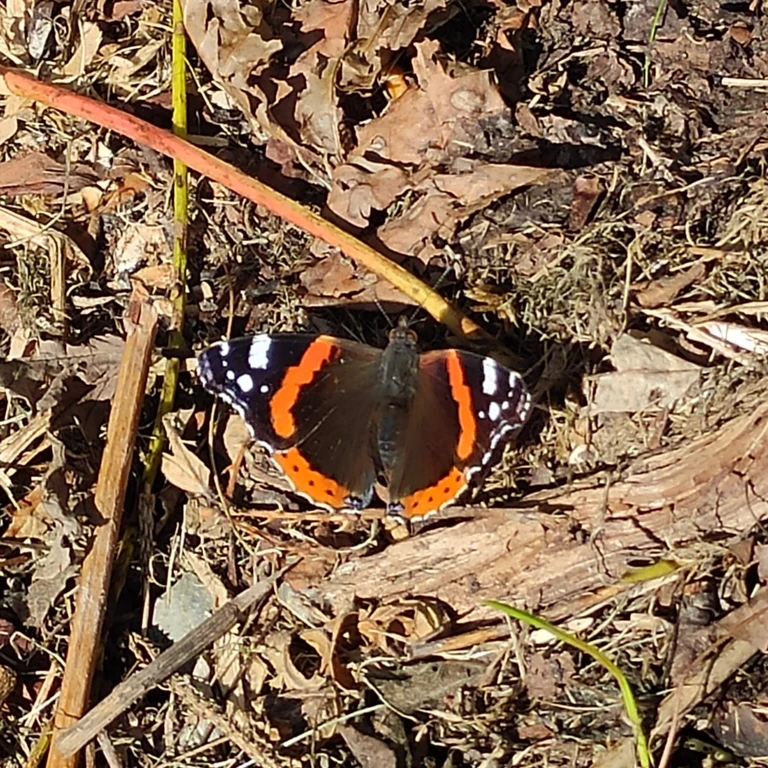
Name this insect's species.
Vanessa atalanta
